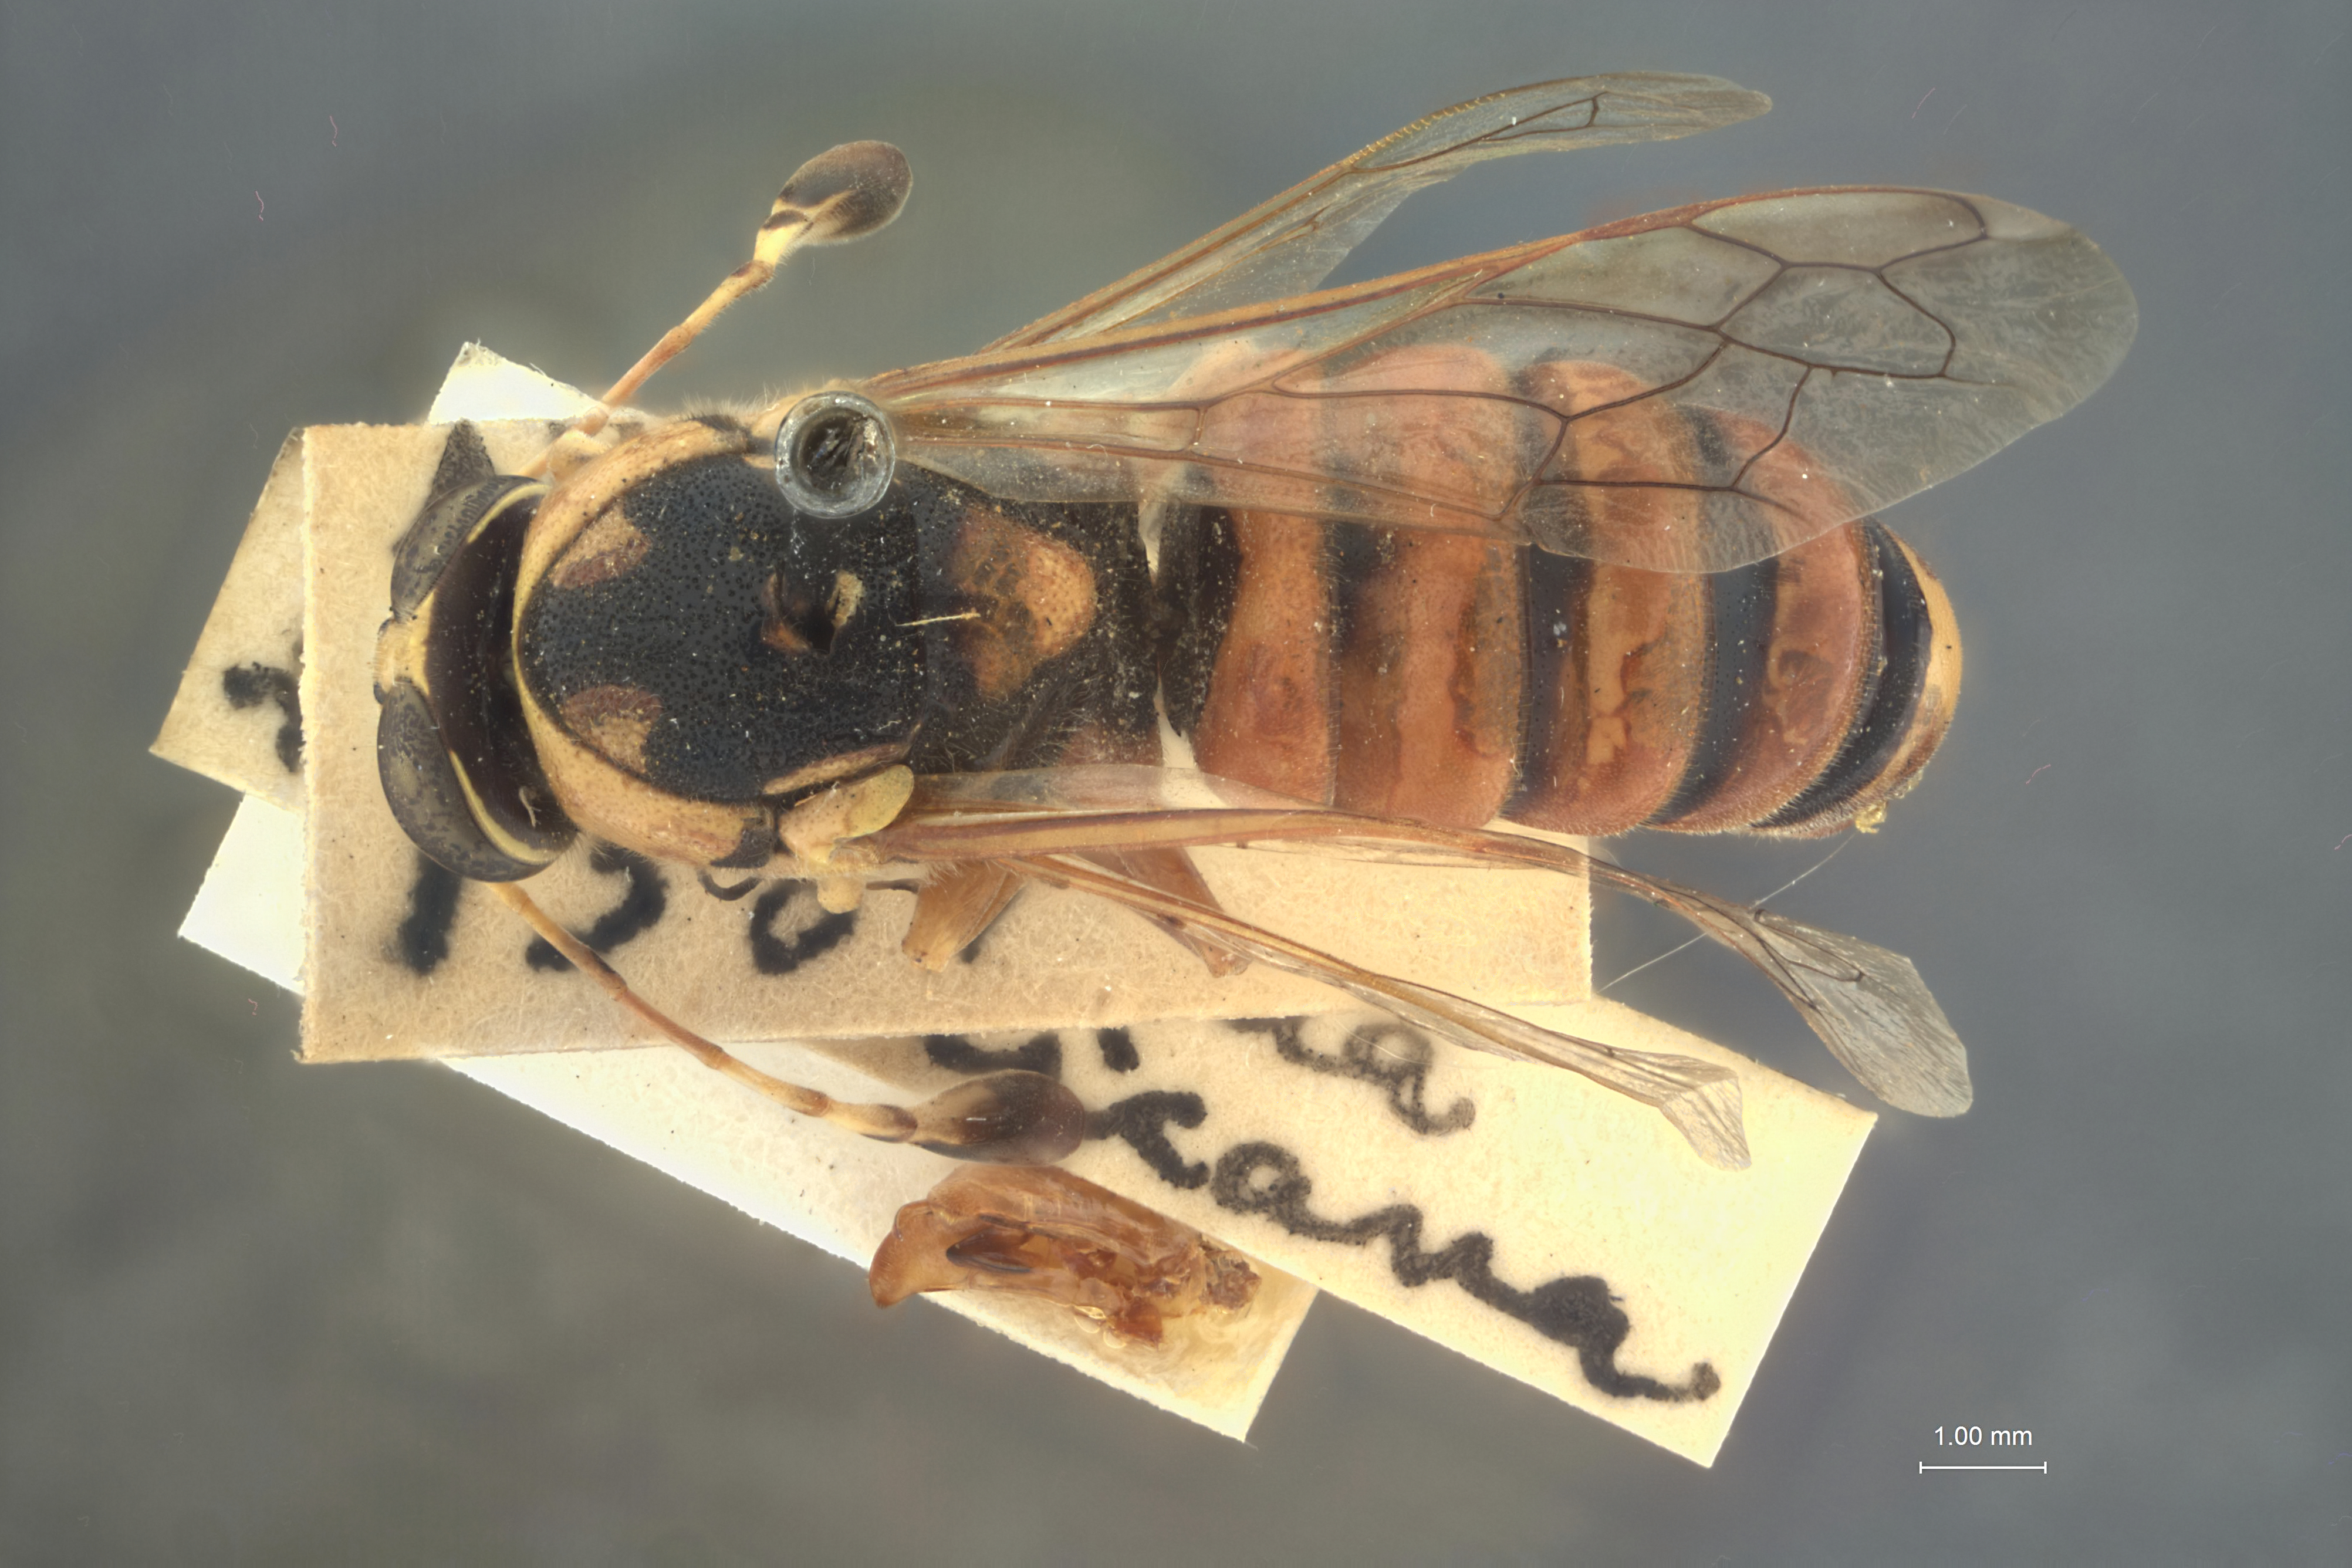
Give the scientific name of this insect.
Pseudomasaris phaceliae
